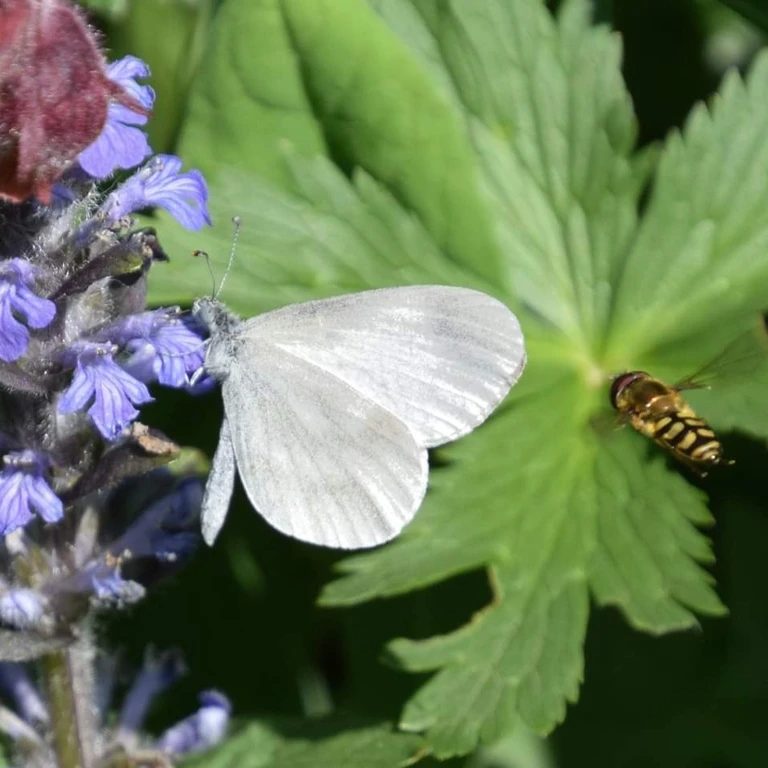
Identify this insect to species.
Leptidea sinapis/juvernica
